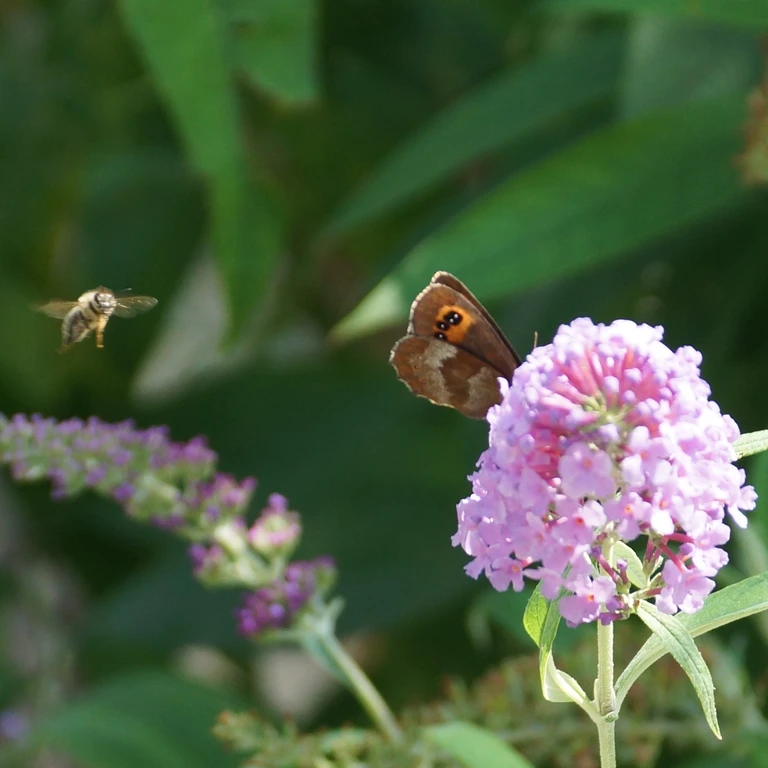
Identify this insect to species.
Erebia aethiops
